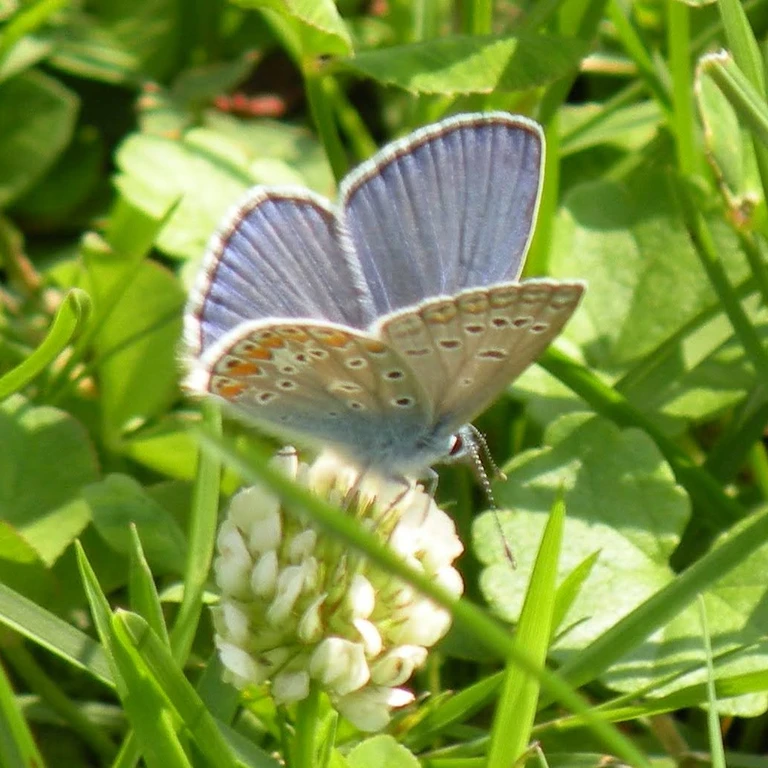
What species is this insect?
Polyommatus icarus
